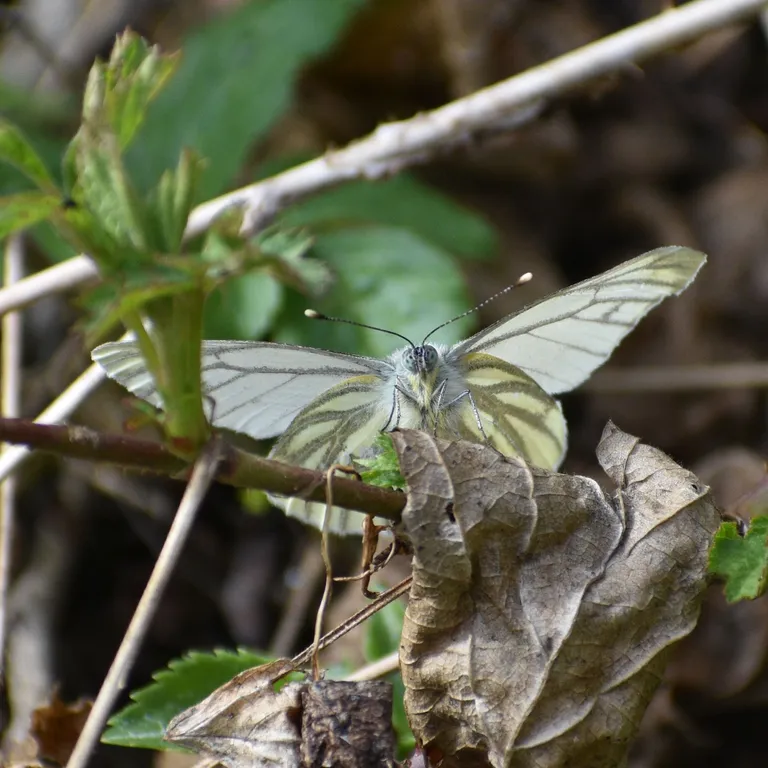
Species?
Pieris napi
